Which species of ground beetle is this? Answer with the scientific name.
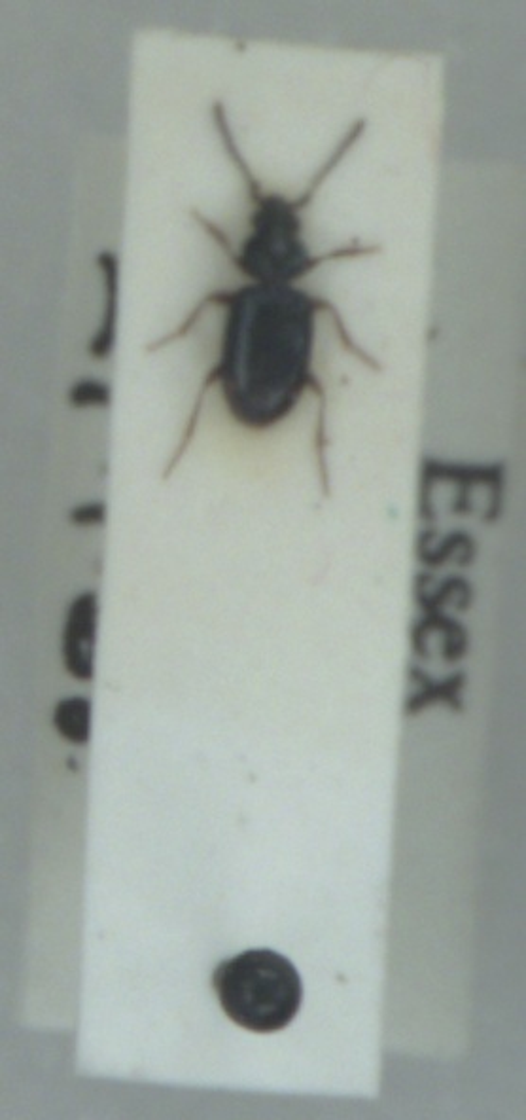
Bembidion guttula
